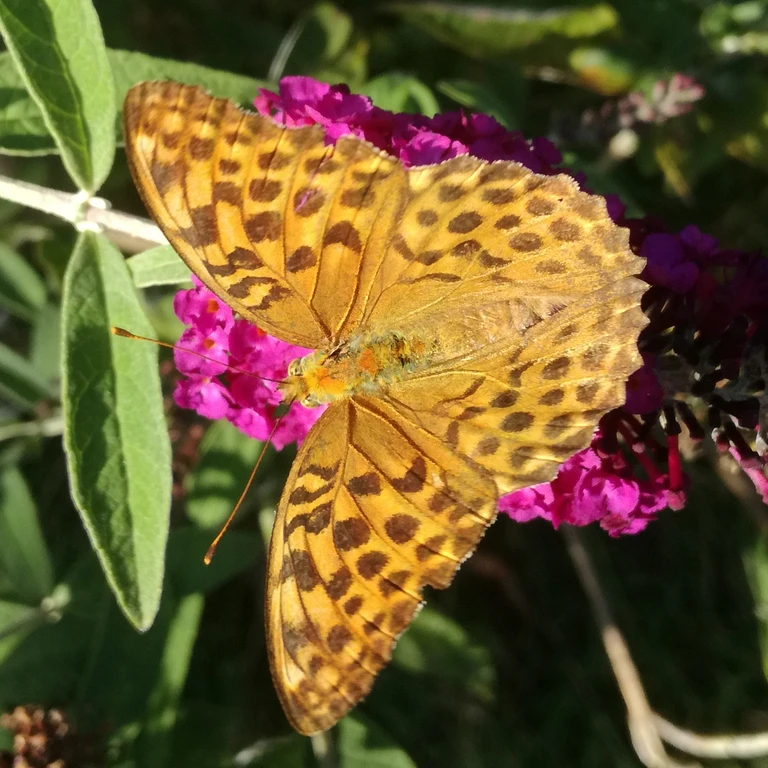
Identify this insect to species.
Argynnis paphia
